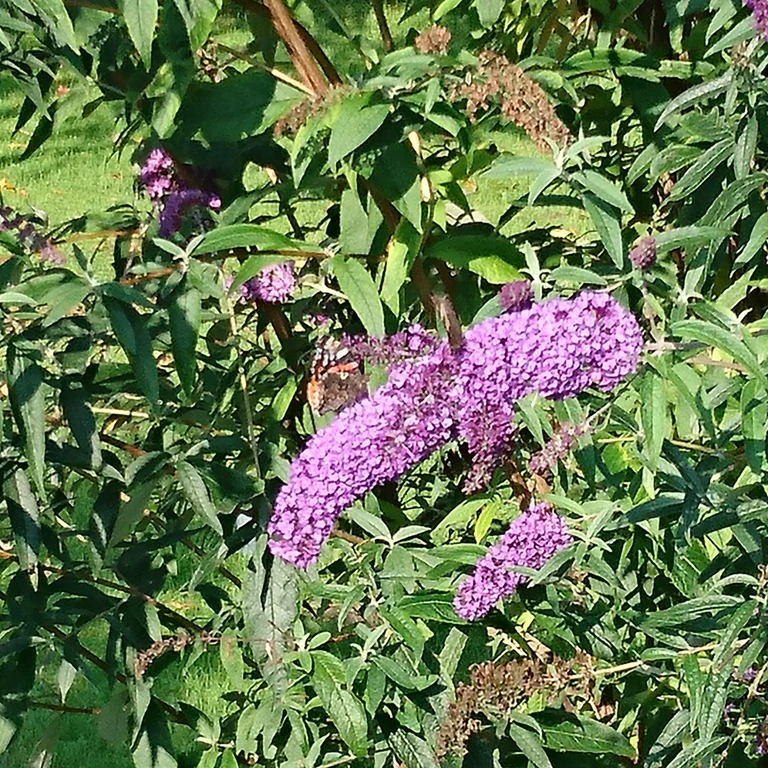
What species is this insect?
Vanessa atalanta
